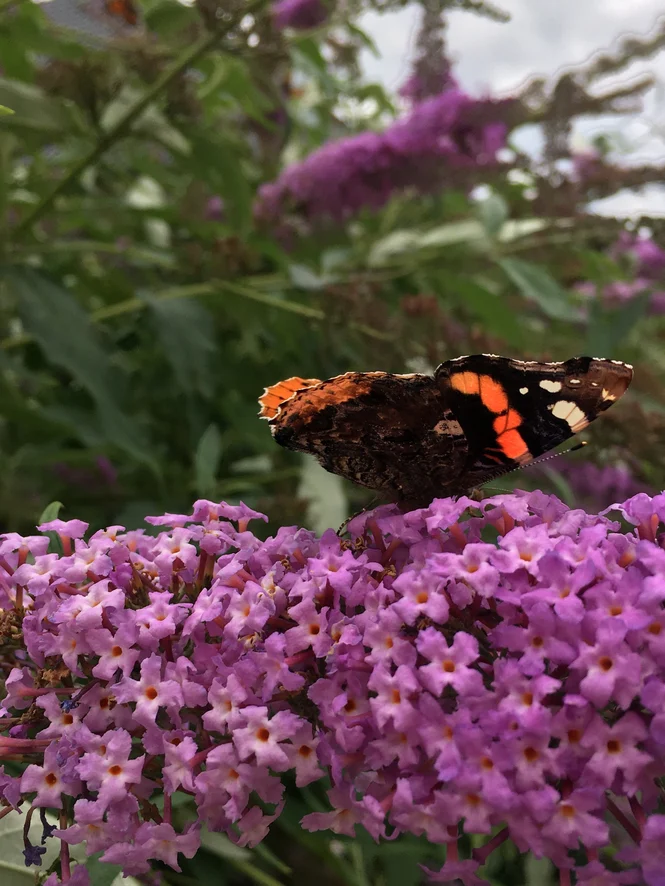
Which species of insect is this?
Vanessa atalanta
